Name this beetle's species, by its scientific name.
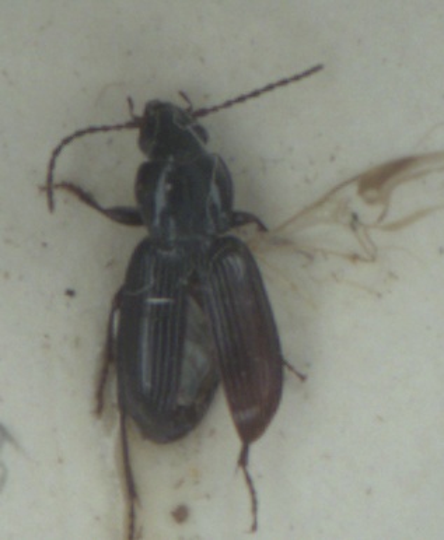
Pterostichus minor
